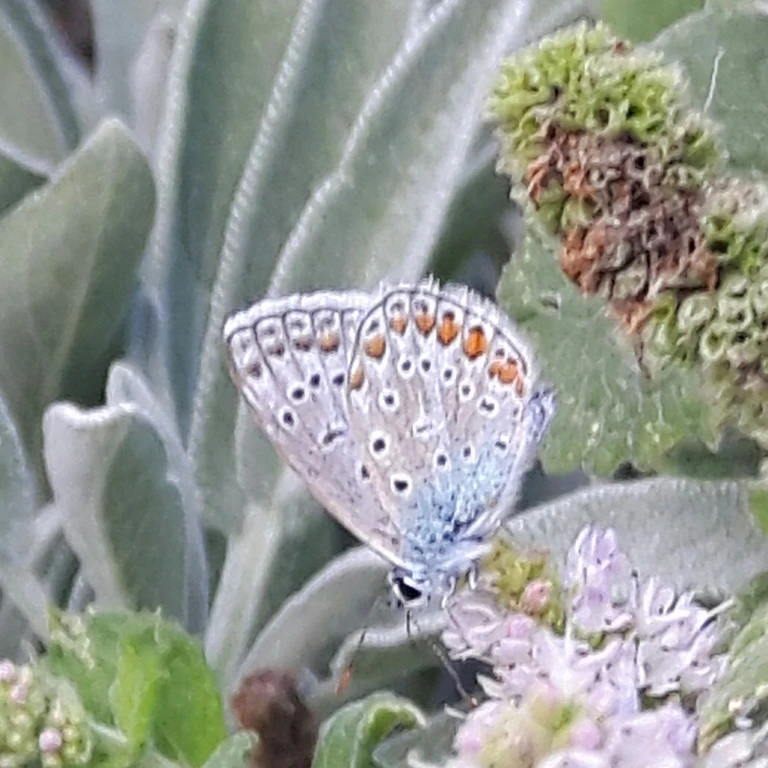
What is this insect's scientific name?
Polyommatus icarus
